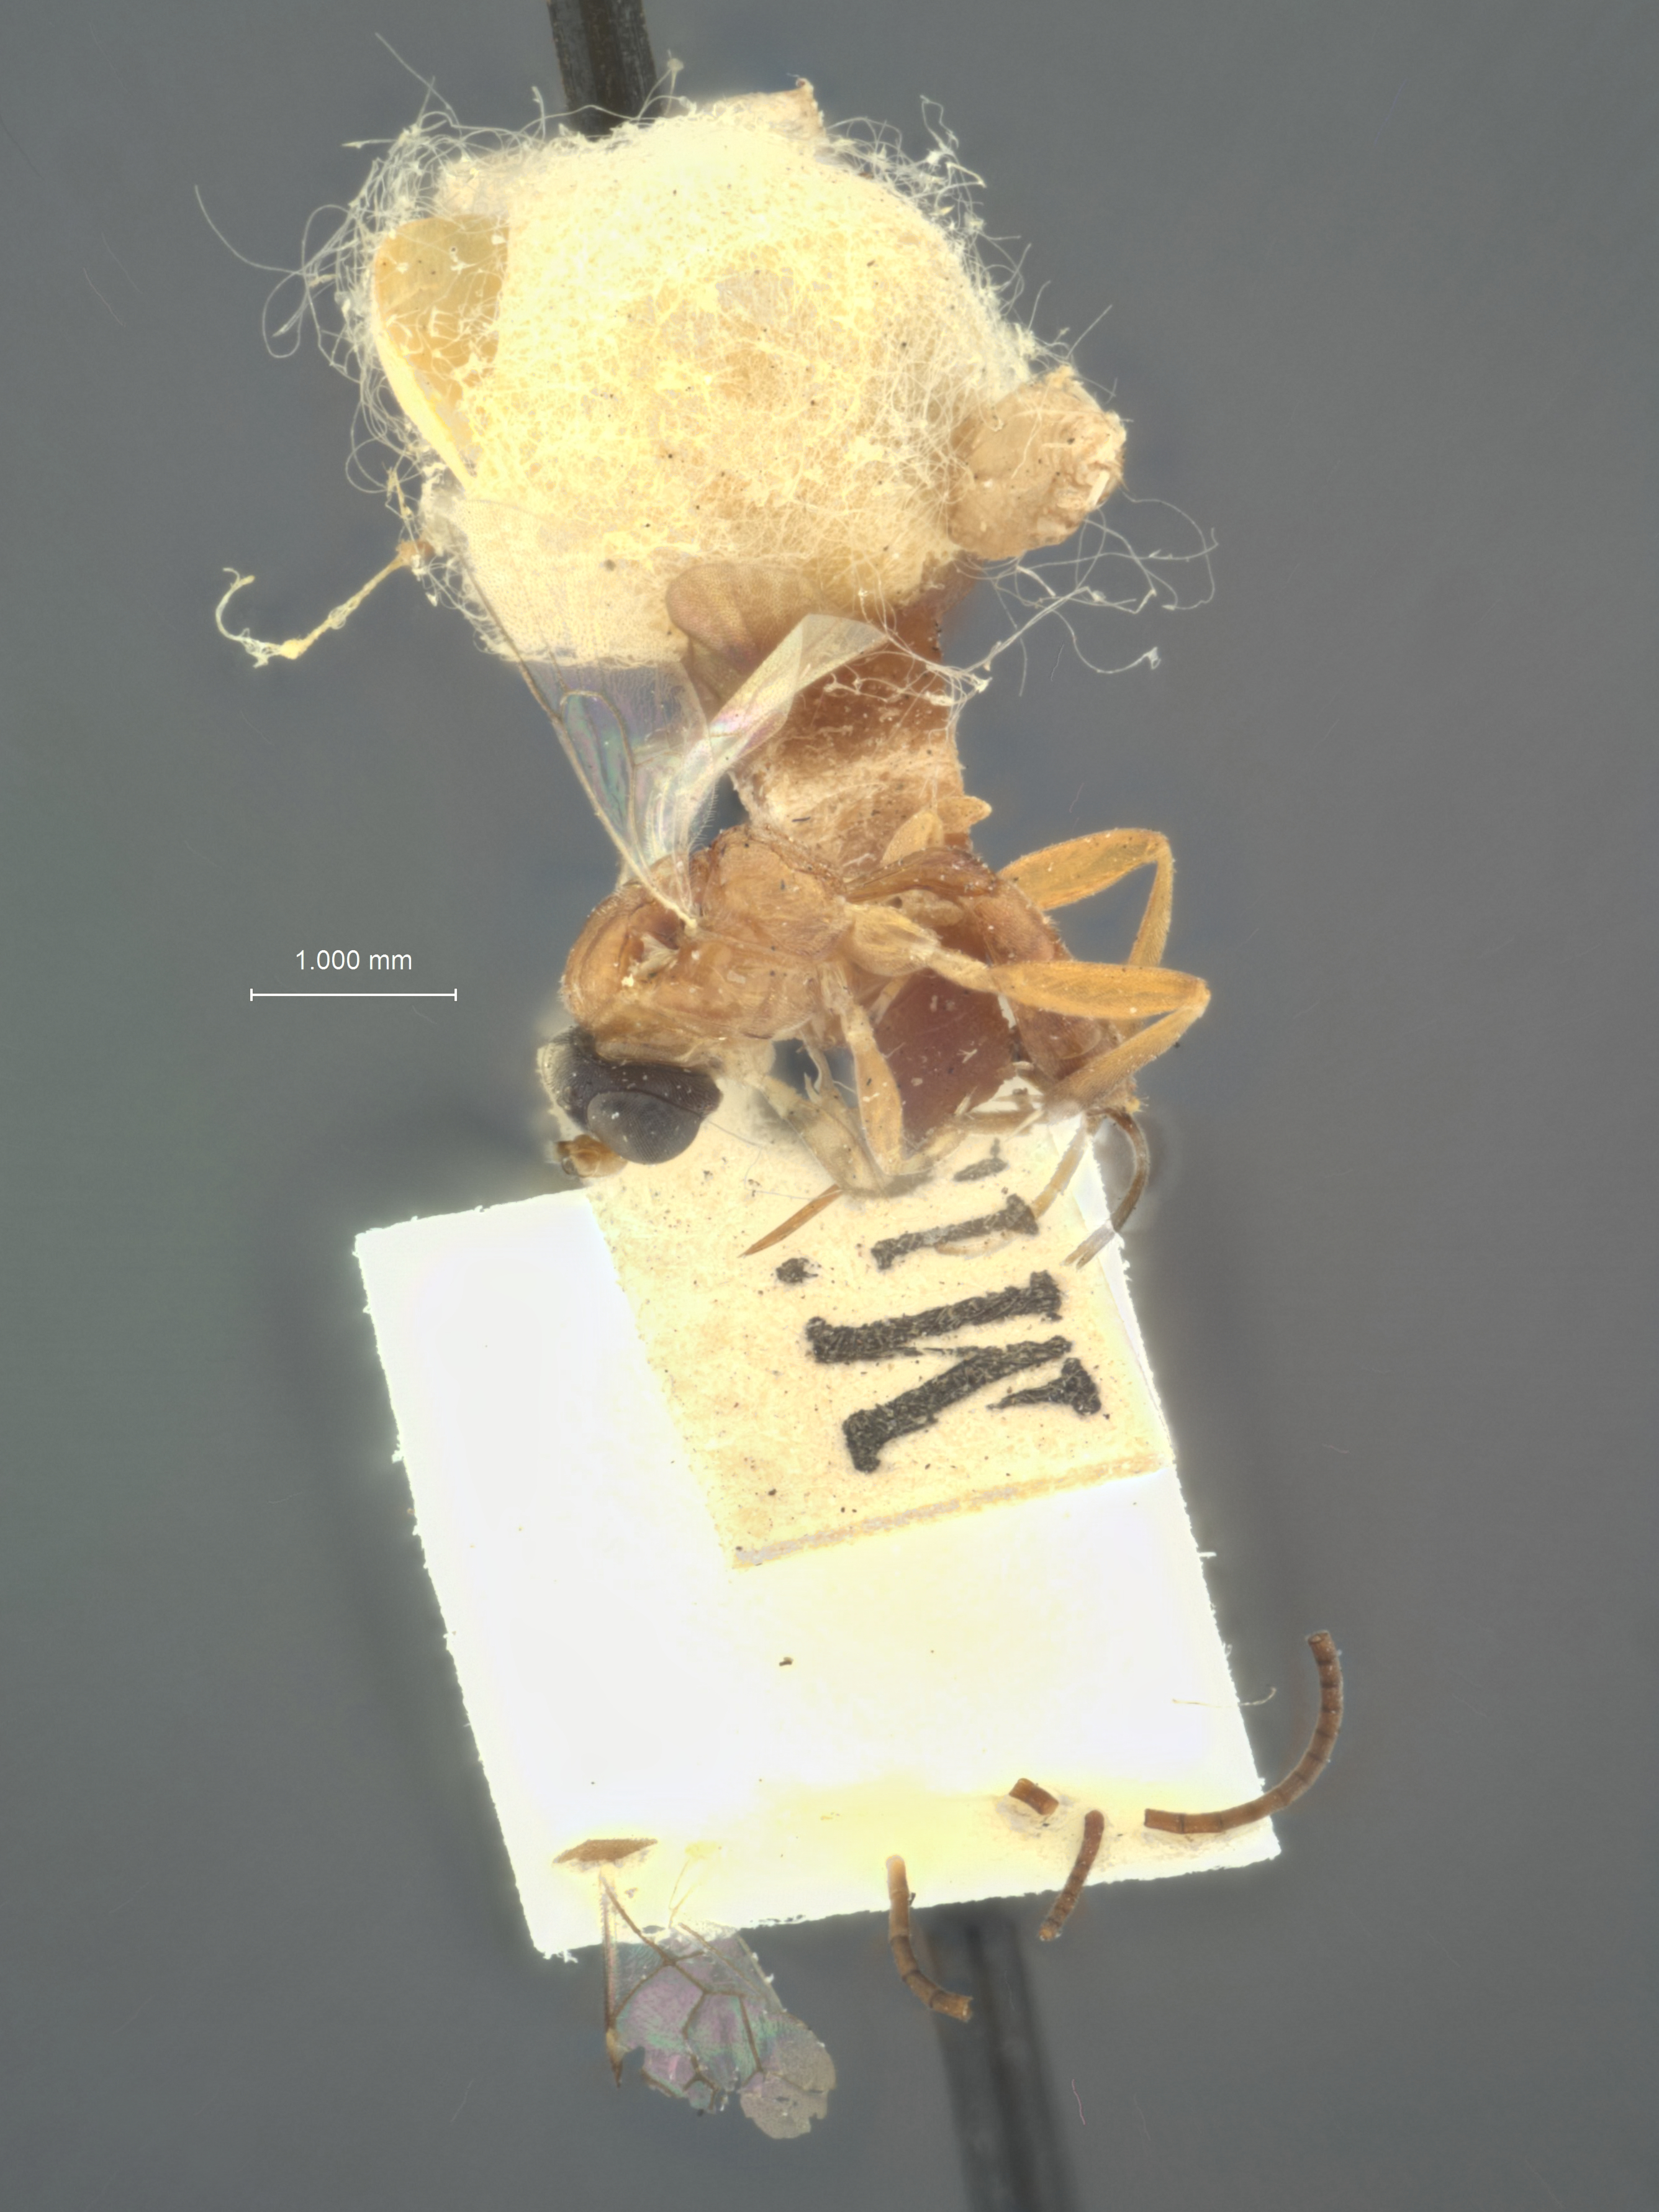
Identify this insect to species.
Otacustes atriceps
